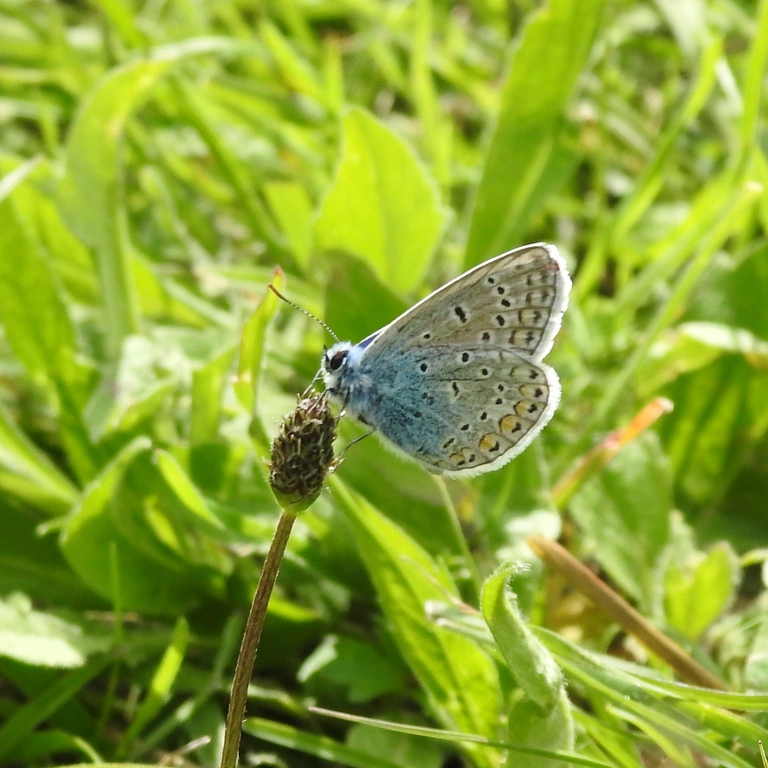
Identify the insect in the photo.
Polyommatus icarus
